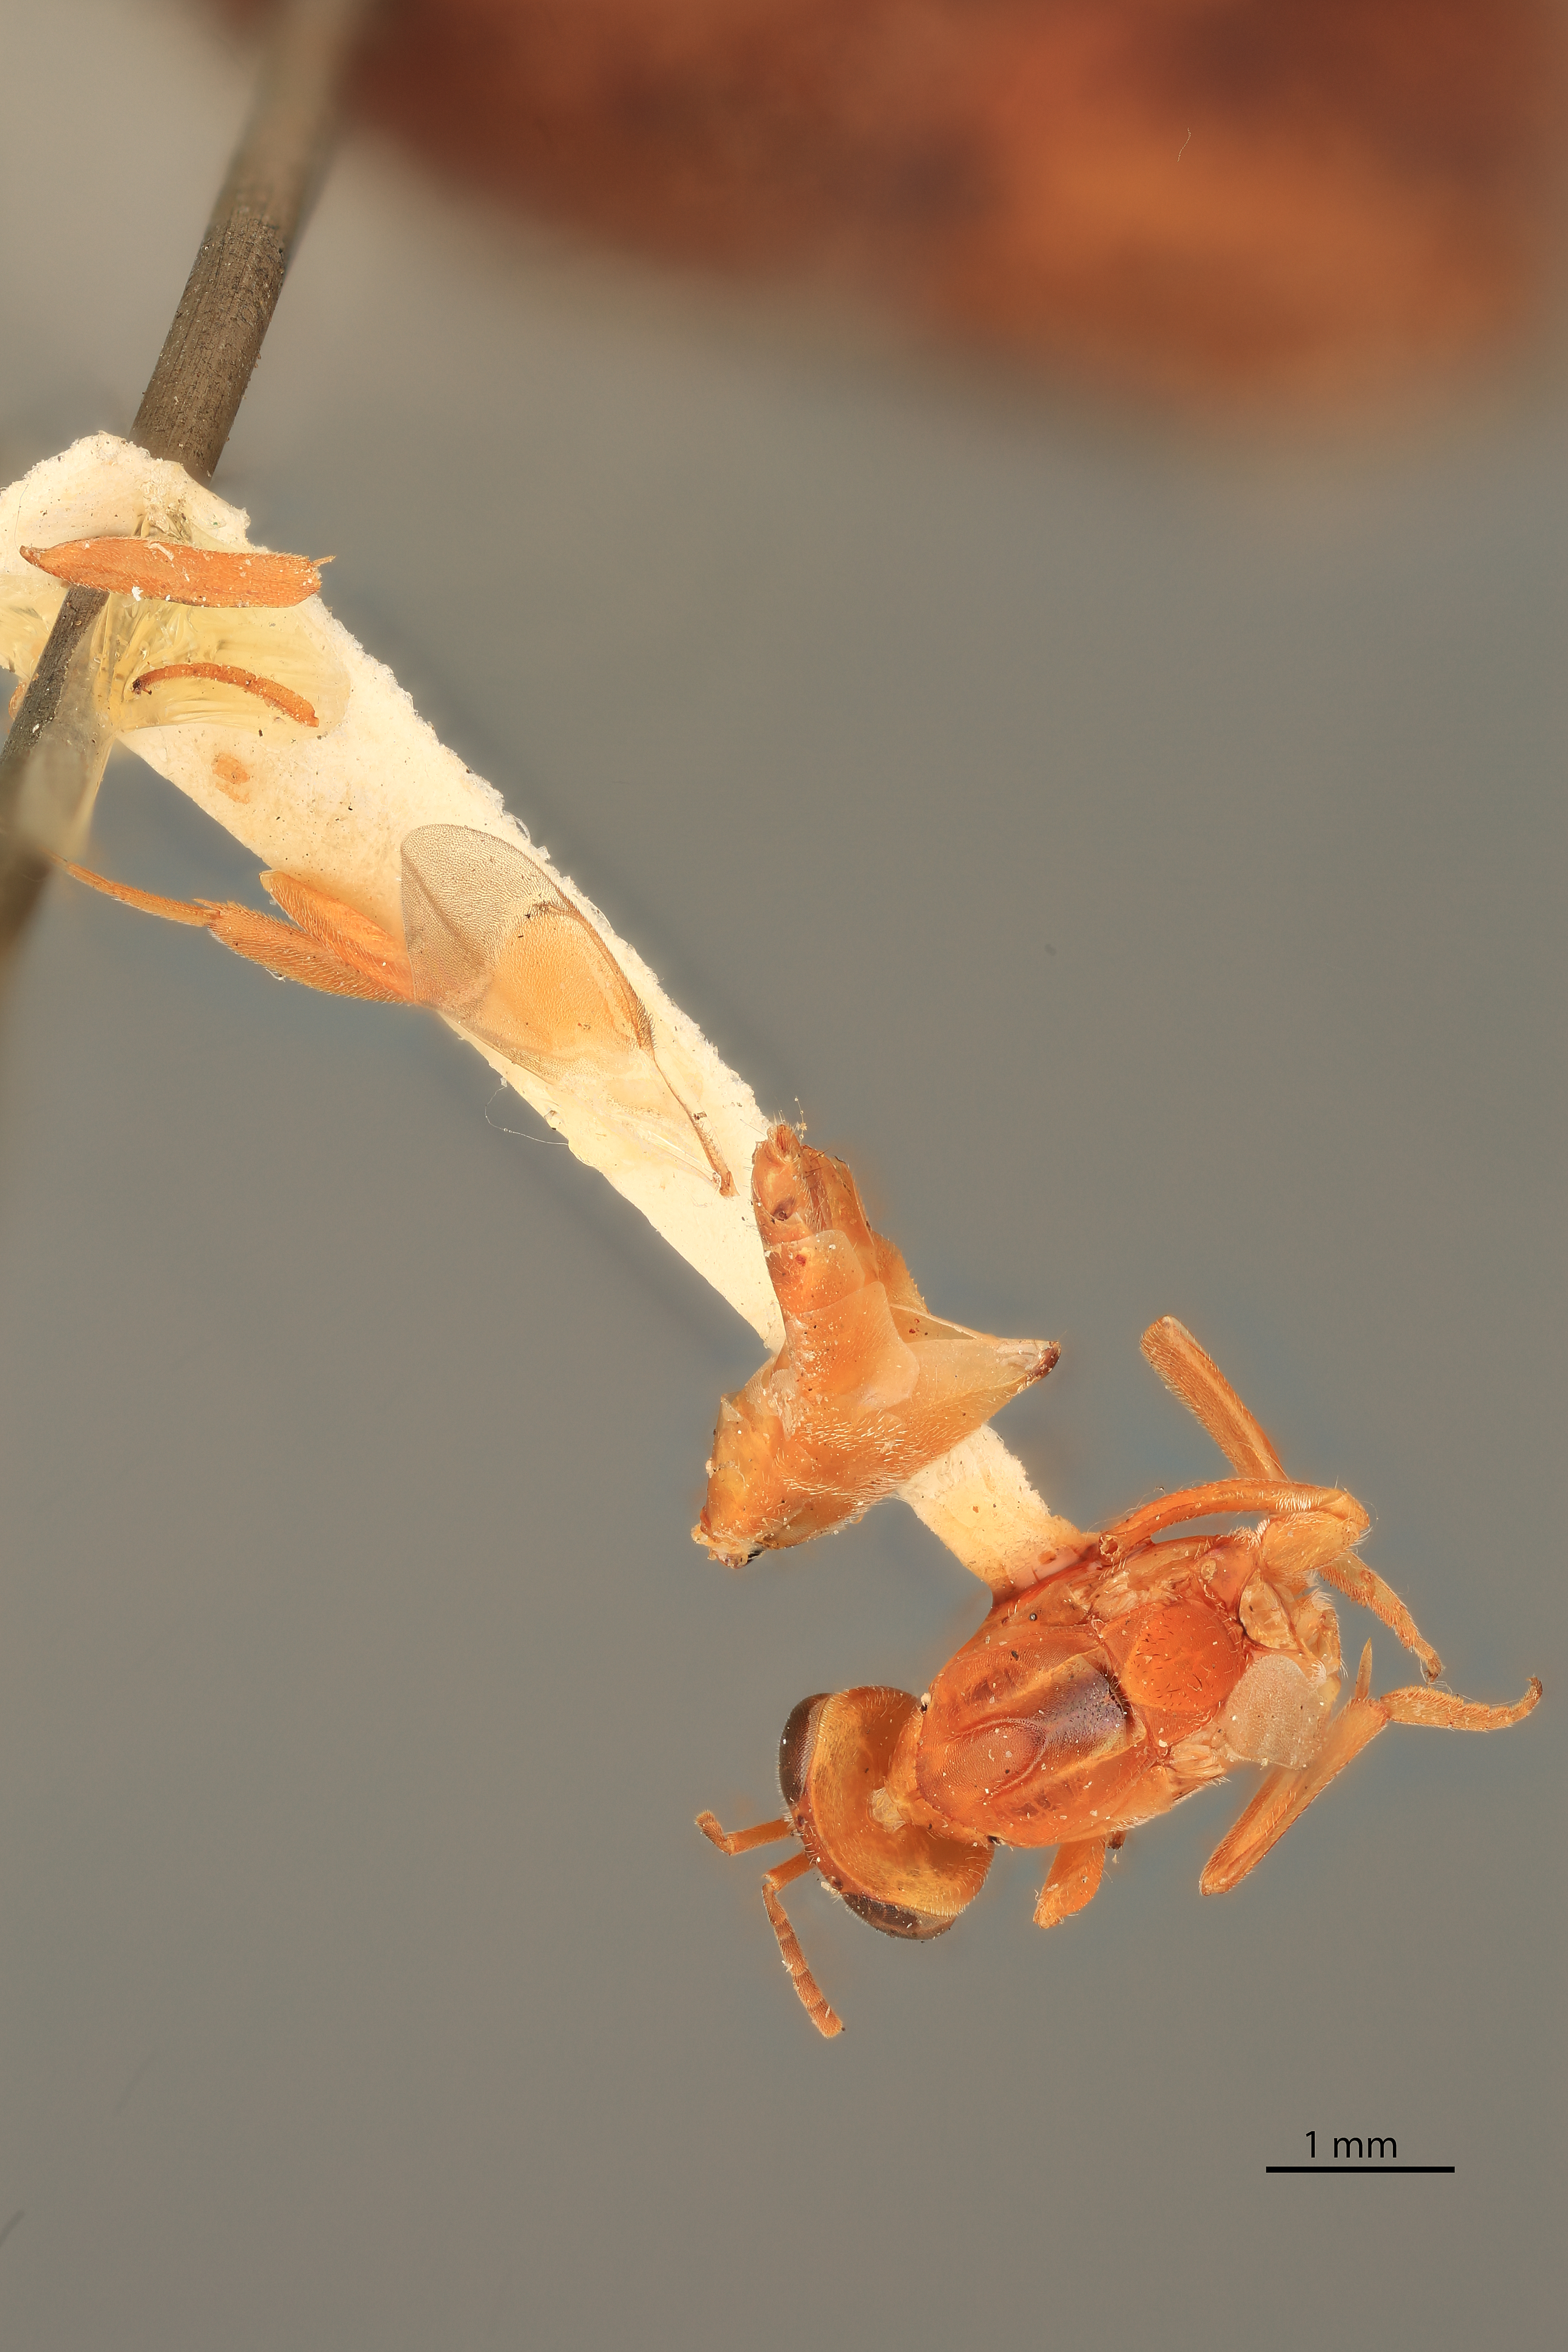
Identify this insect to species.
Anastatus aureicorpus
